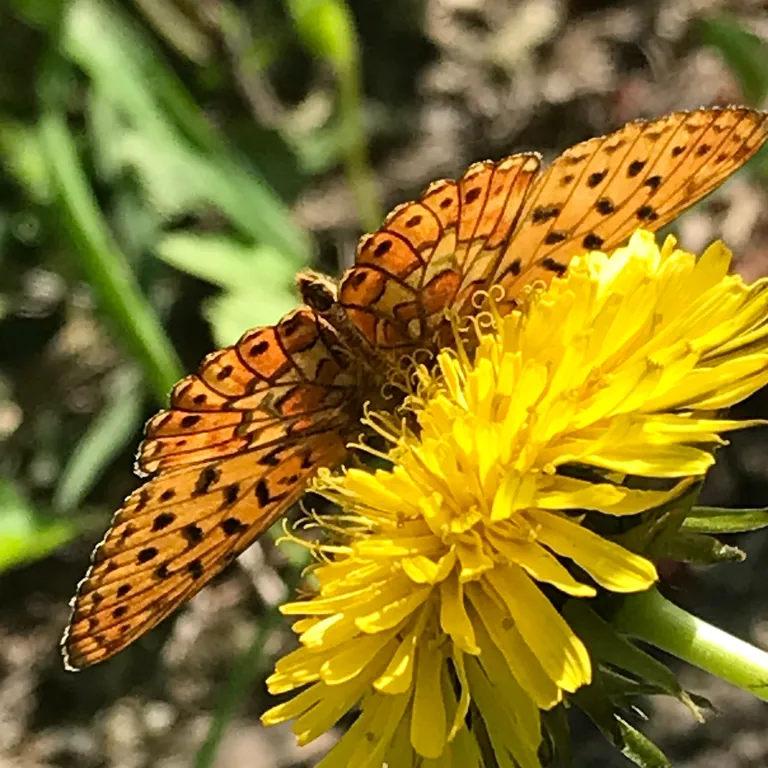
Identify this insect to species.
Boloria euphrosyne (also Clossiana euphrosyne)
